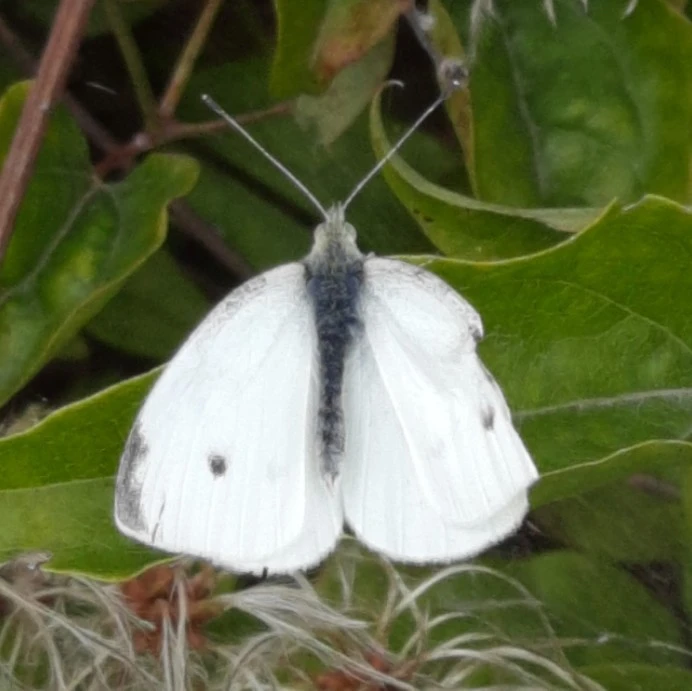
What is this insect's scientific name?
Pieris rapae
